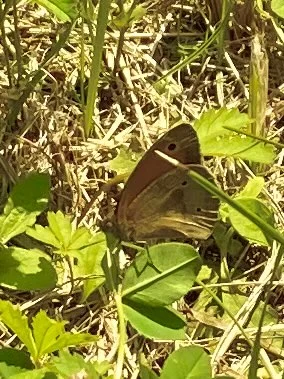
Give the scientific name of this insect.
Maniola jurtina
